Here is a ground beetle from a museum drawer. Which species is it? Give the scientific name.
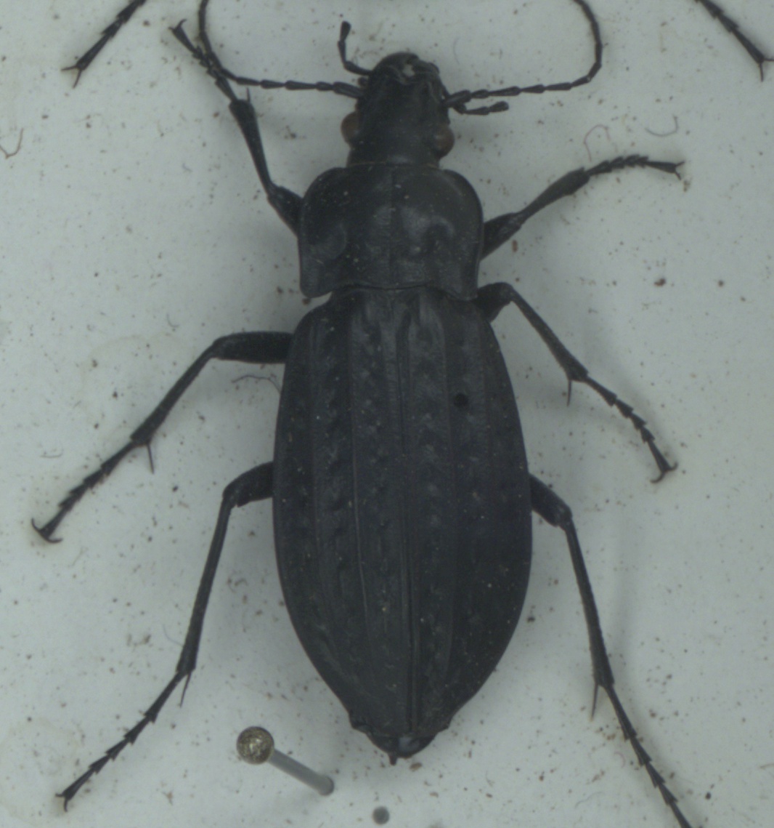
Carabus clatratus
